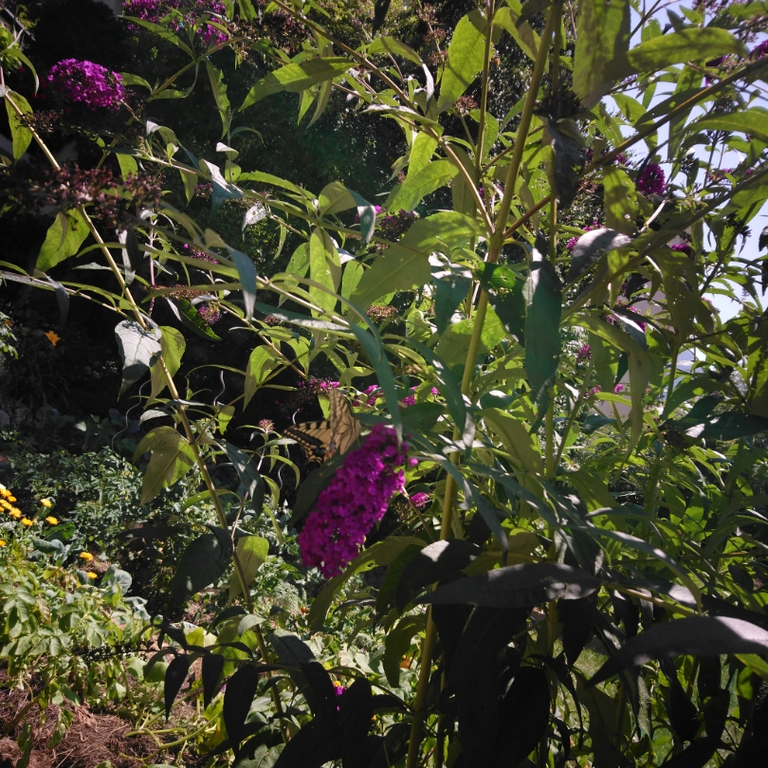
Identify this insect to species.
Papilio machaon
